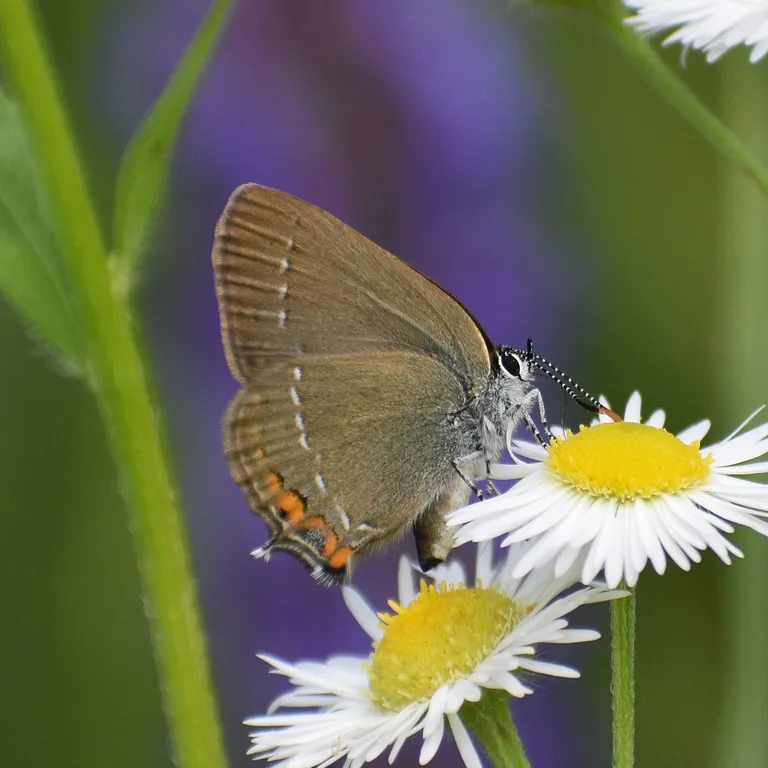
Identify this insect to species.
Satyrium acaciae (also Strymon acaciae)
